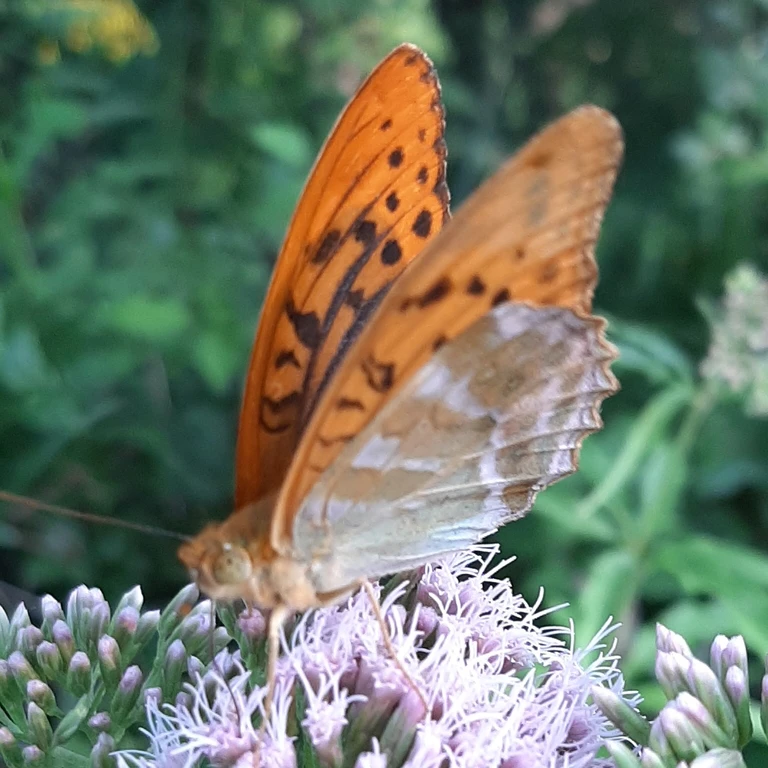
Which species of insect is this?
Argynnis paphia
